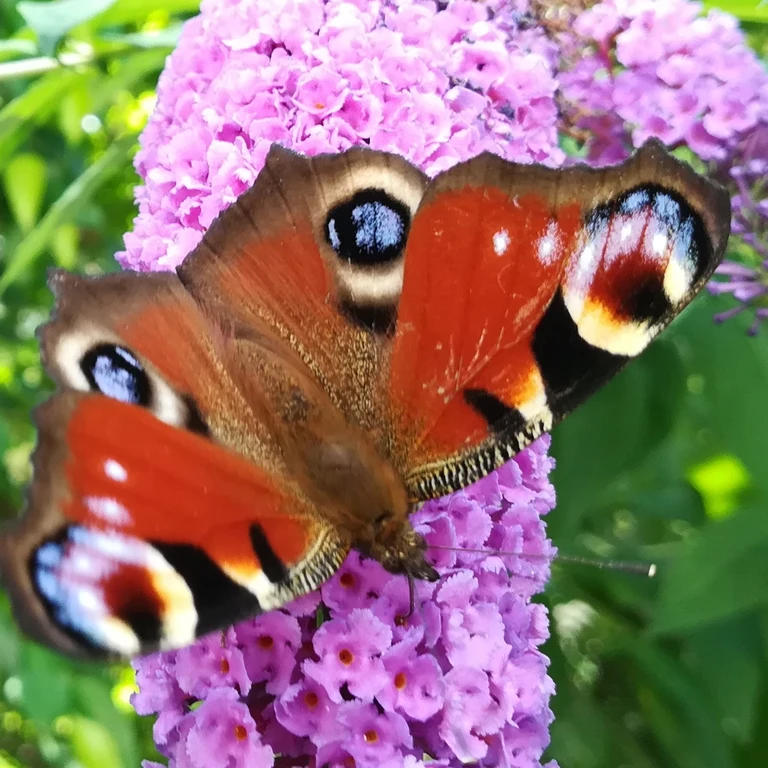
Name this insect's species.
Aglais io
